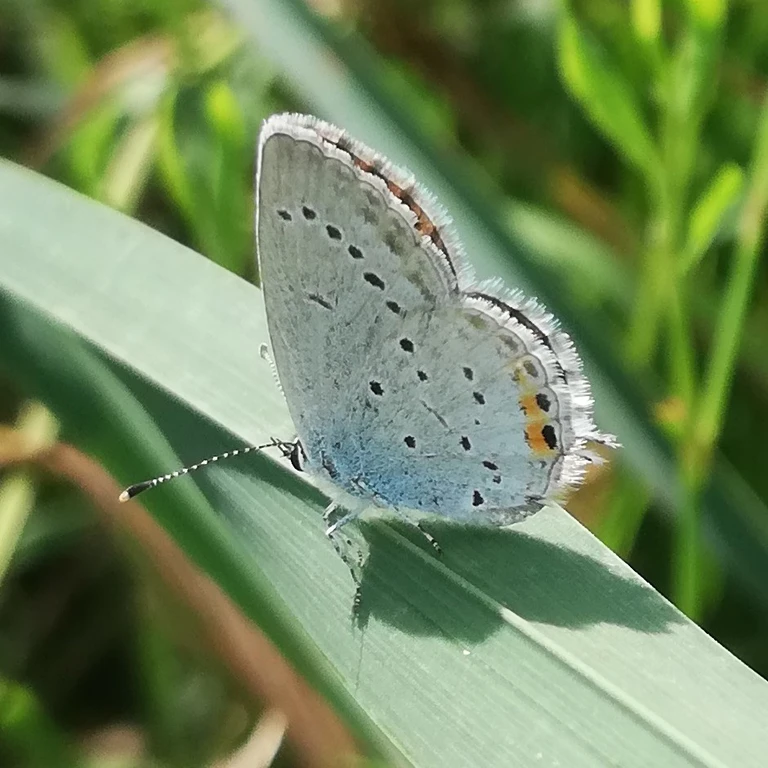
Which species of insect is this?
Cupido argiades (also Elkalyce argiades)
